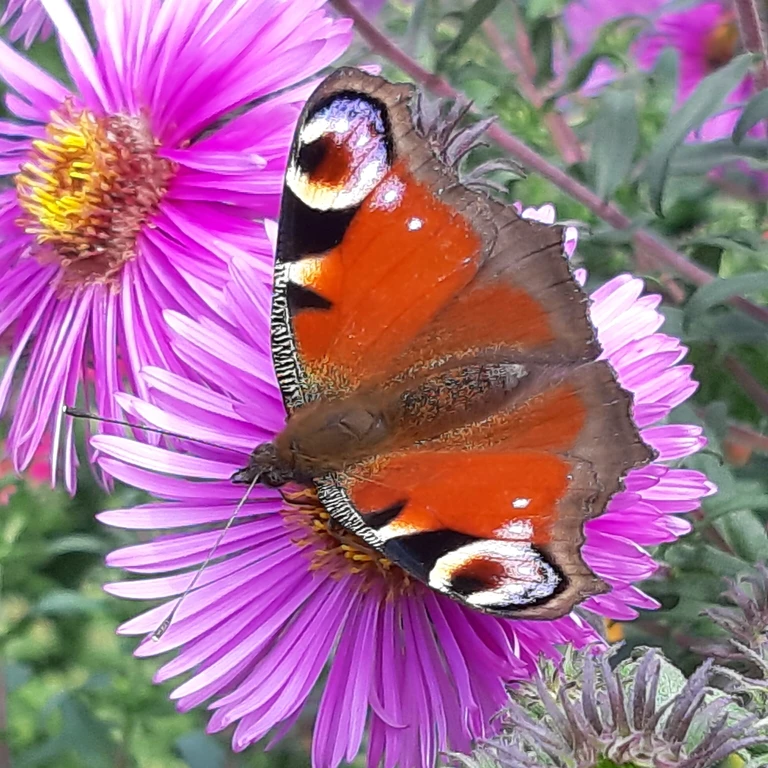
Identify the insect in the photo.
Aglais io
